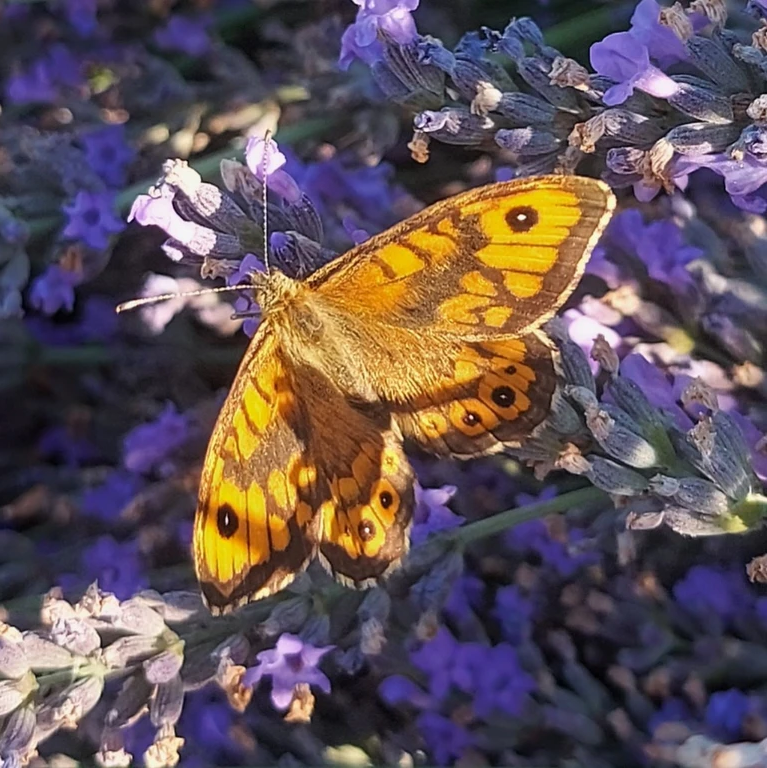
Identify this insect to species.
Lasiommata megera (also Pararge megera)
